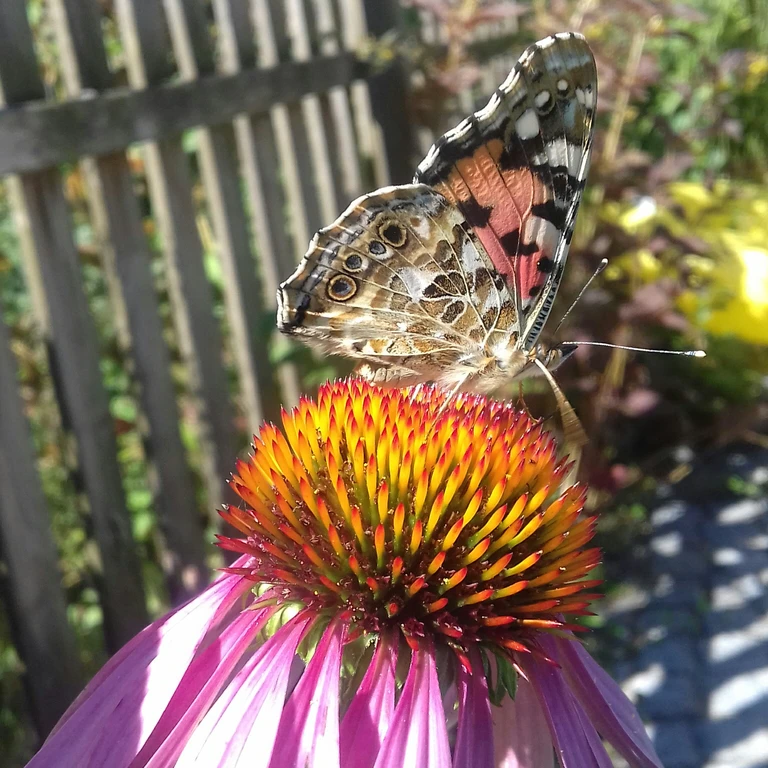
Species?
Vanessa cardui
